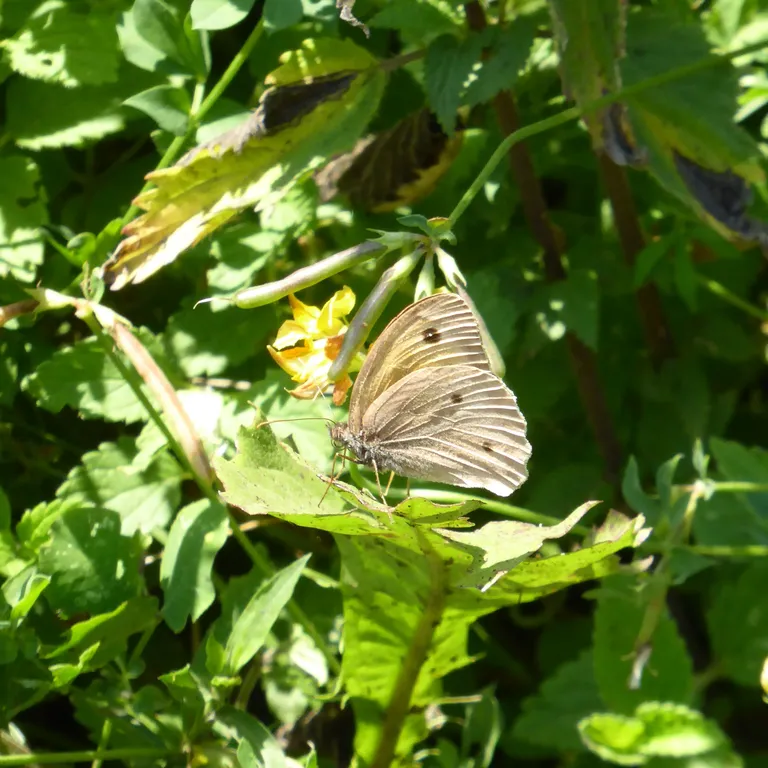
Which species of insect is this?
Maniola jurtina
